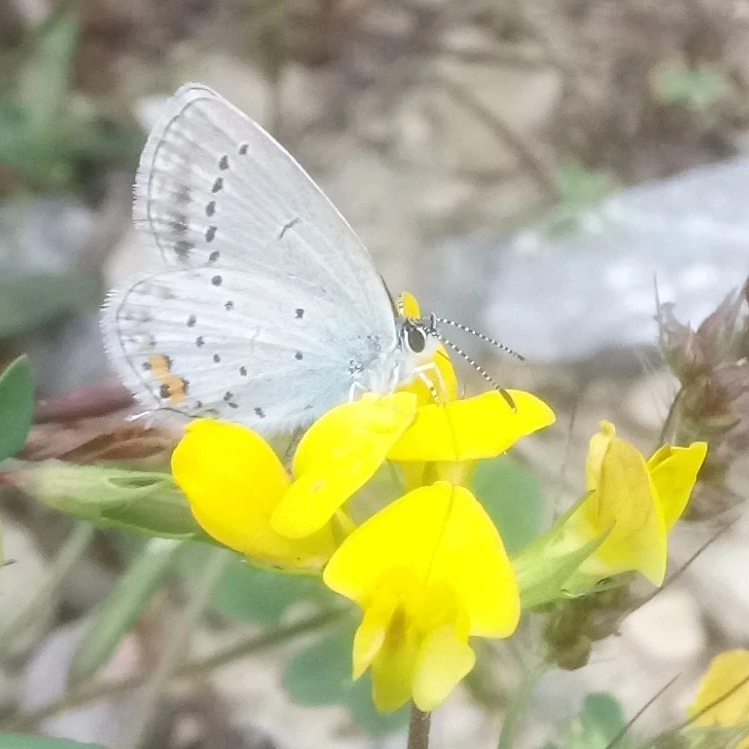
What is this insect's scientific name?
Cupido argiades (also Elkalyce argiades)
